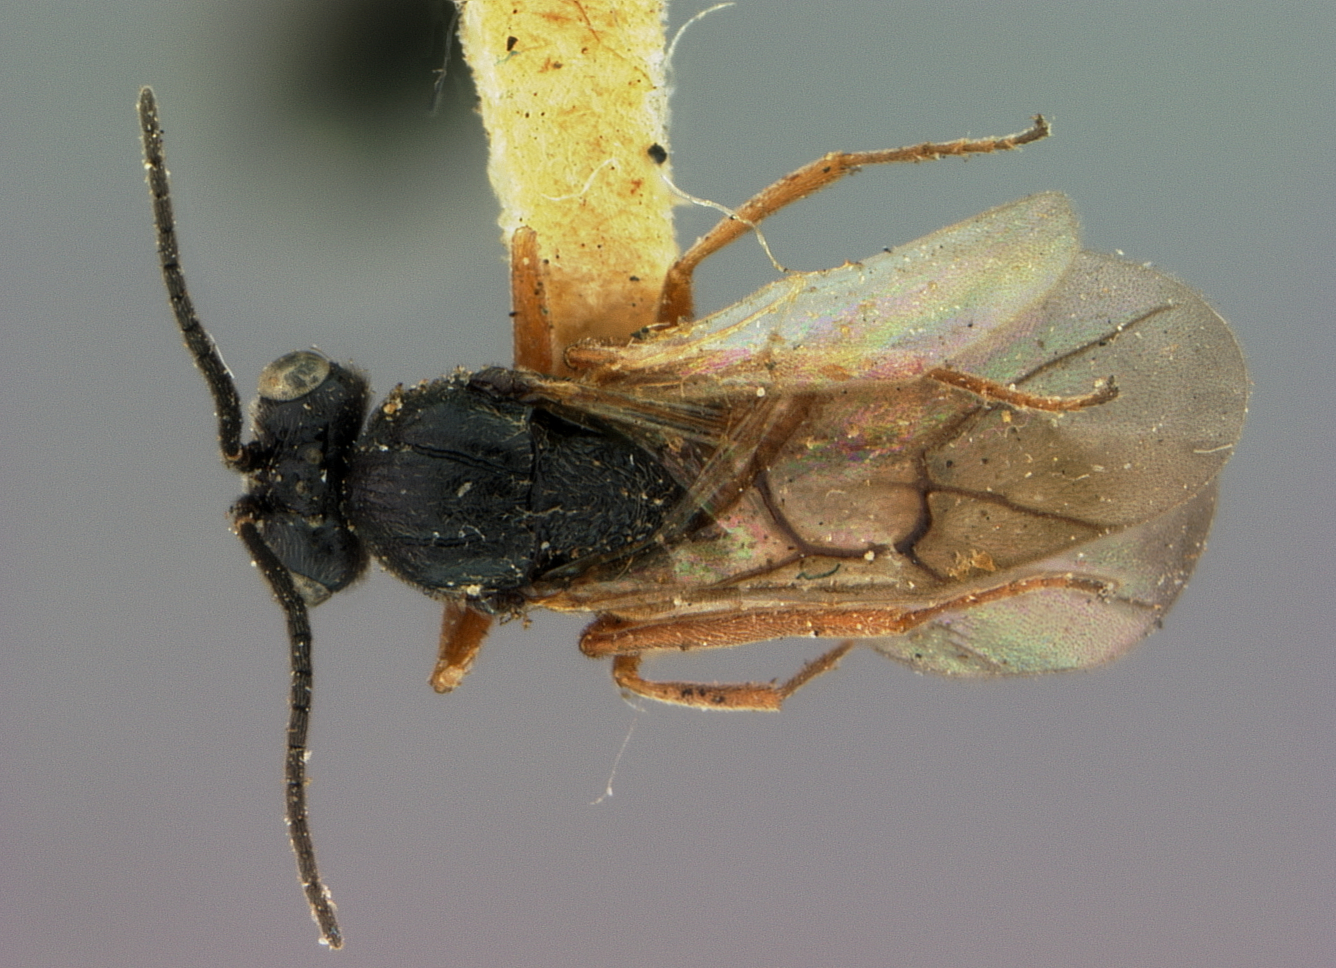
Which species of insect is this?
Rhodites occidentalis
